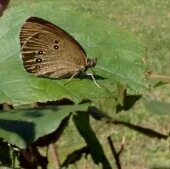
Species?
Aphantopus hyperantus
